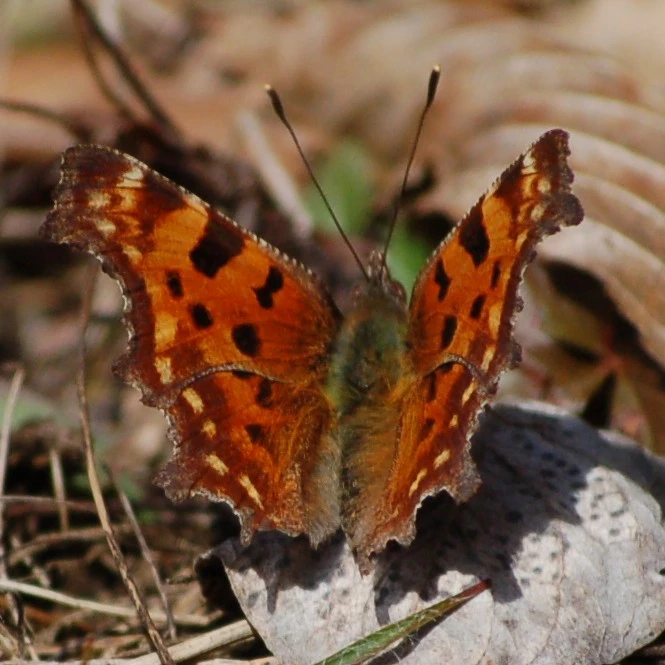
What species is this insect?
Polygonia c-album
